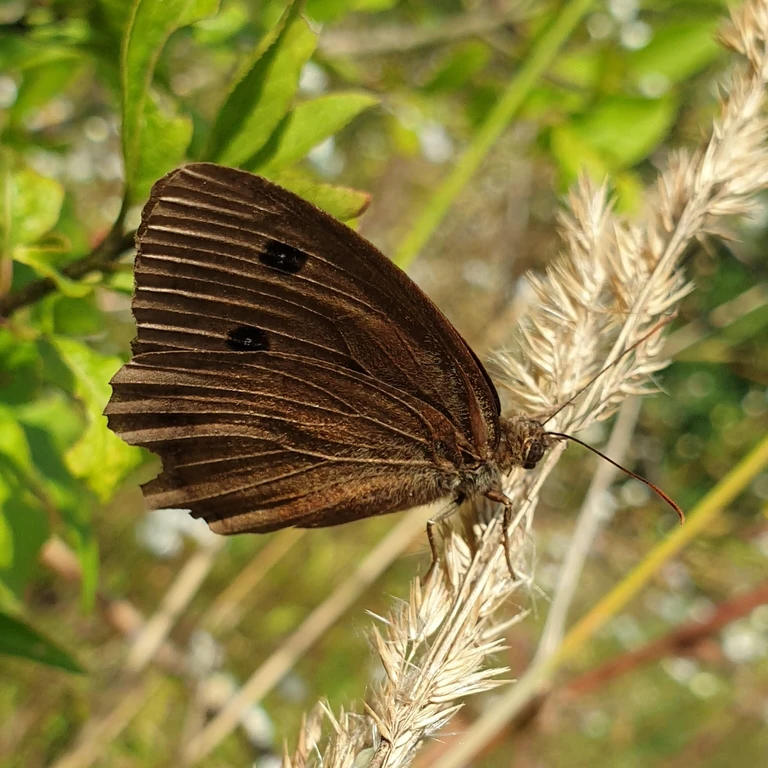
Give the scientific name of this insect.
Minois dryas
